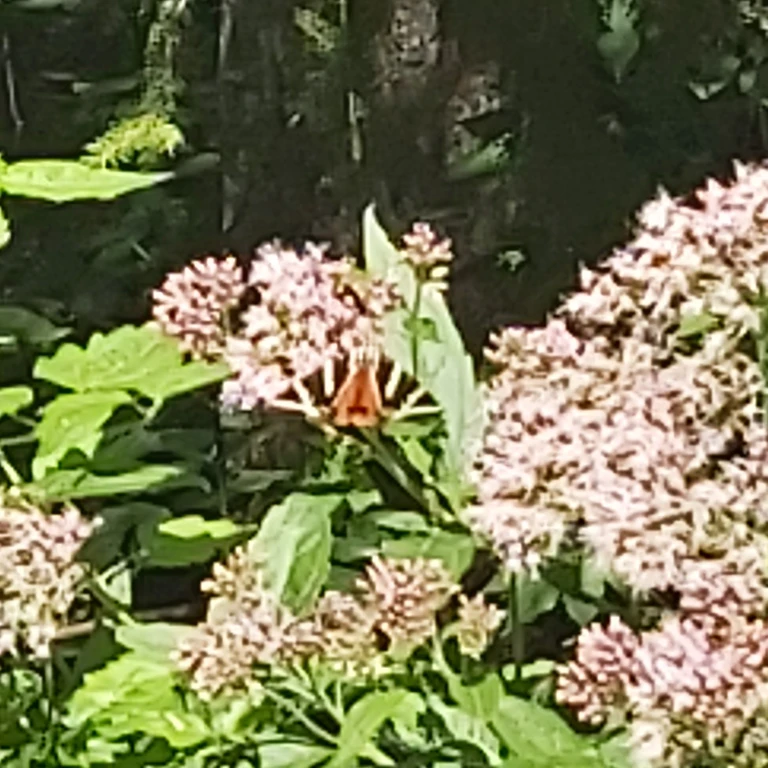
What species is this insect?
Euplagia quadripunctaria
